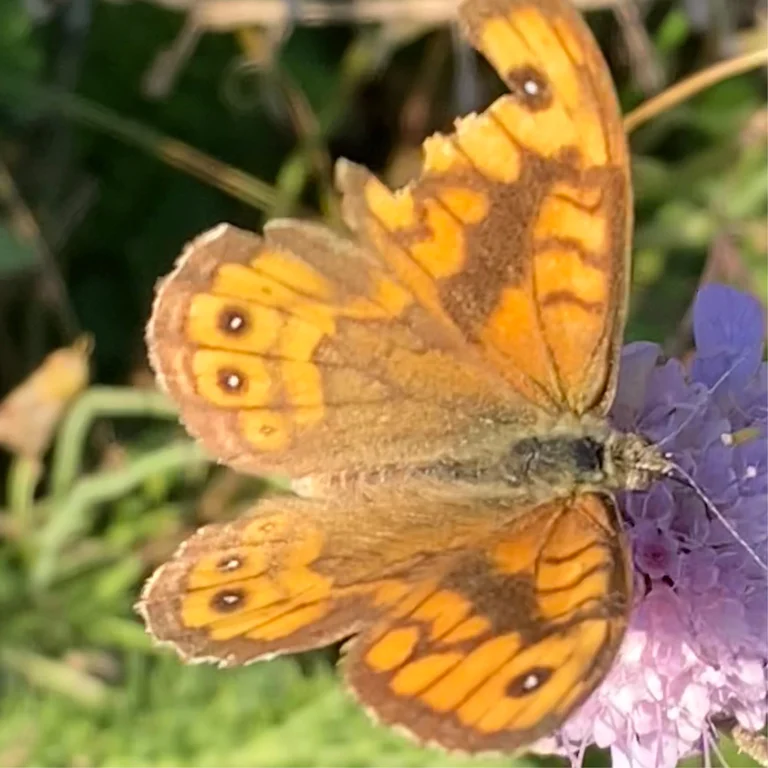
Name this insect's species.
Lasiommata megera (also Pararge megera)
